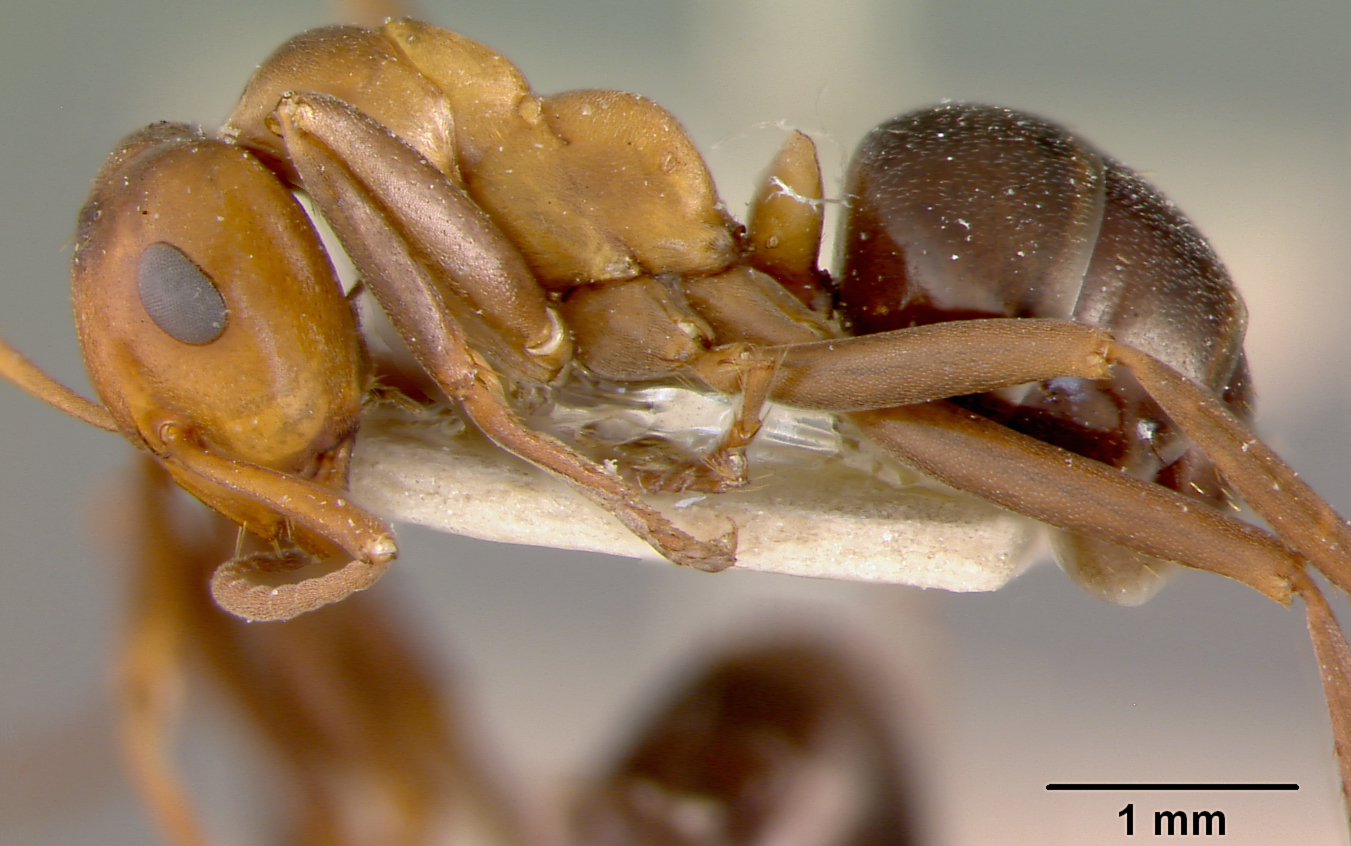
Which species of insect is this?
Formica exsectoides
